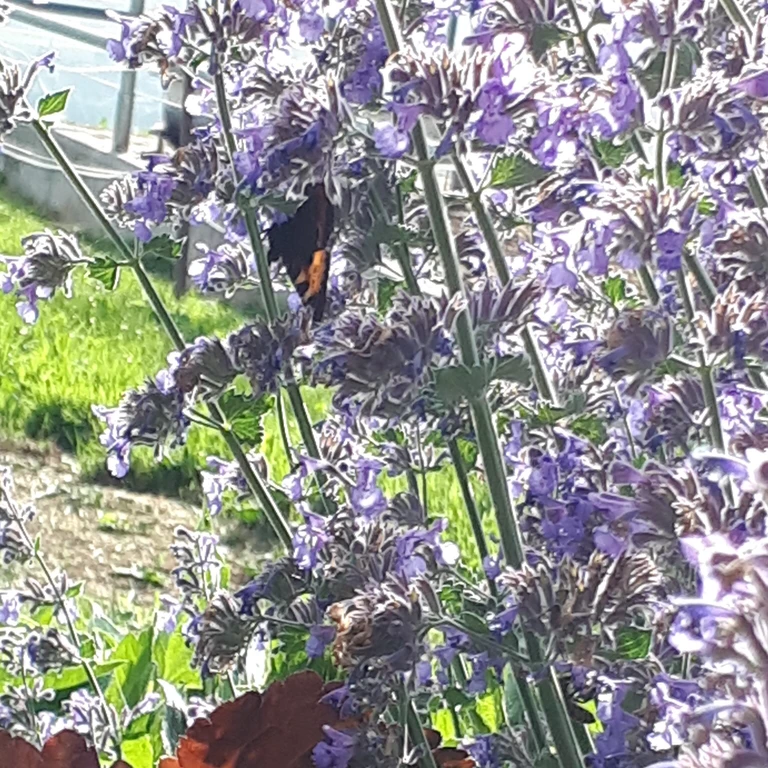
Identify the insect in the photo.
Aglais urticae
